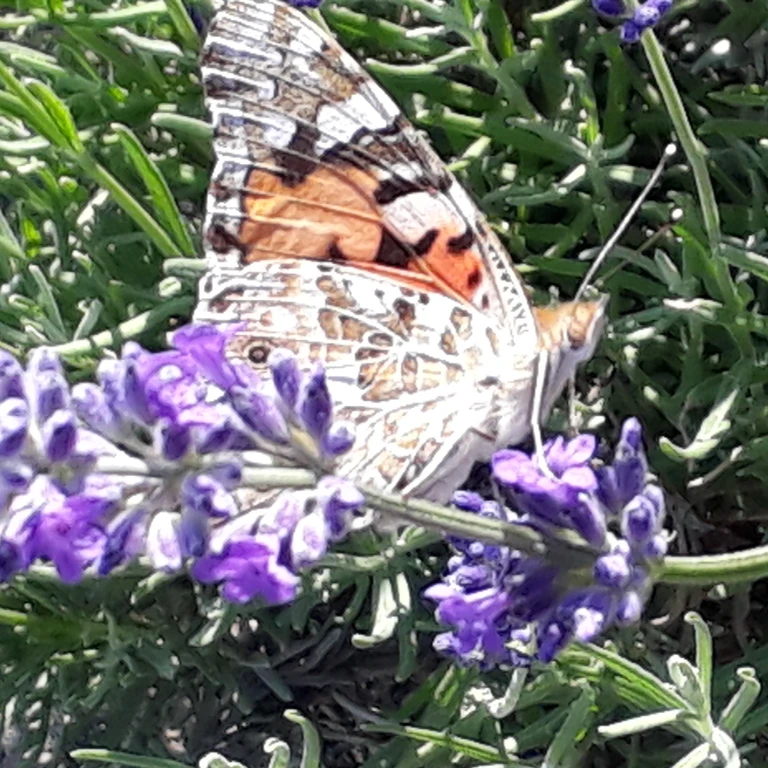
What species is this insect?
Vanessa cardui
